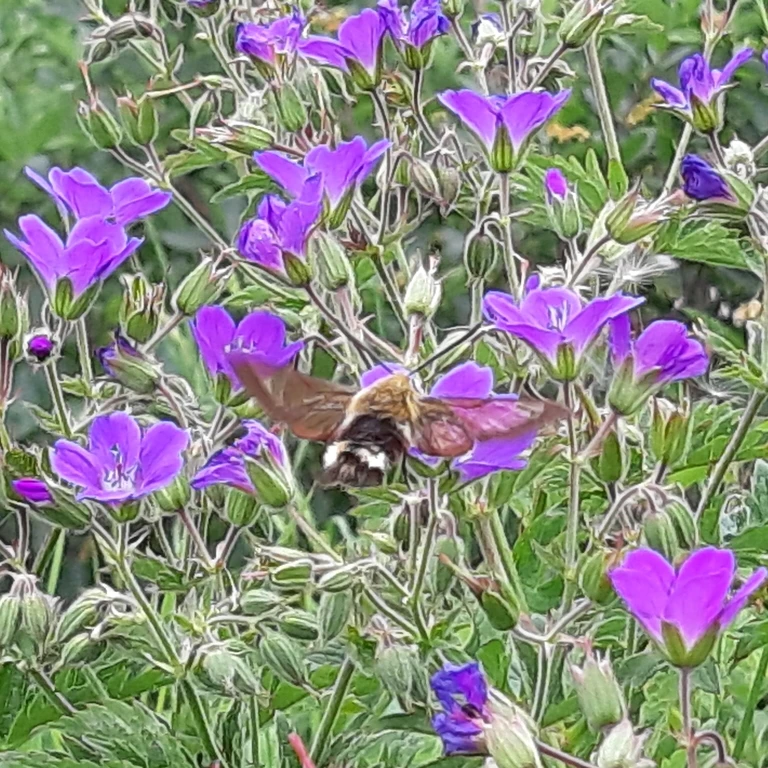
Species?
Hemaris fuciformis
